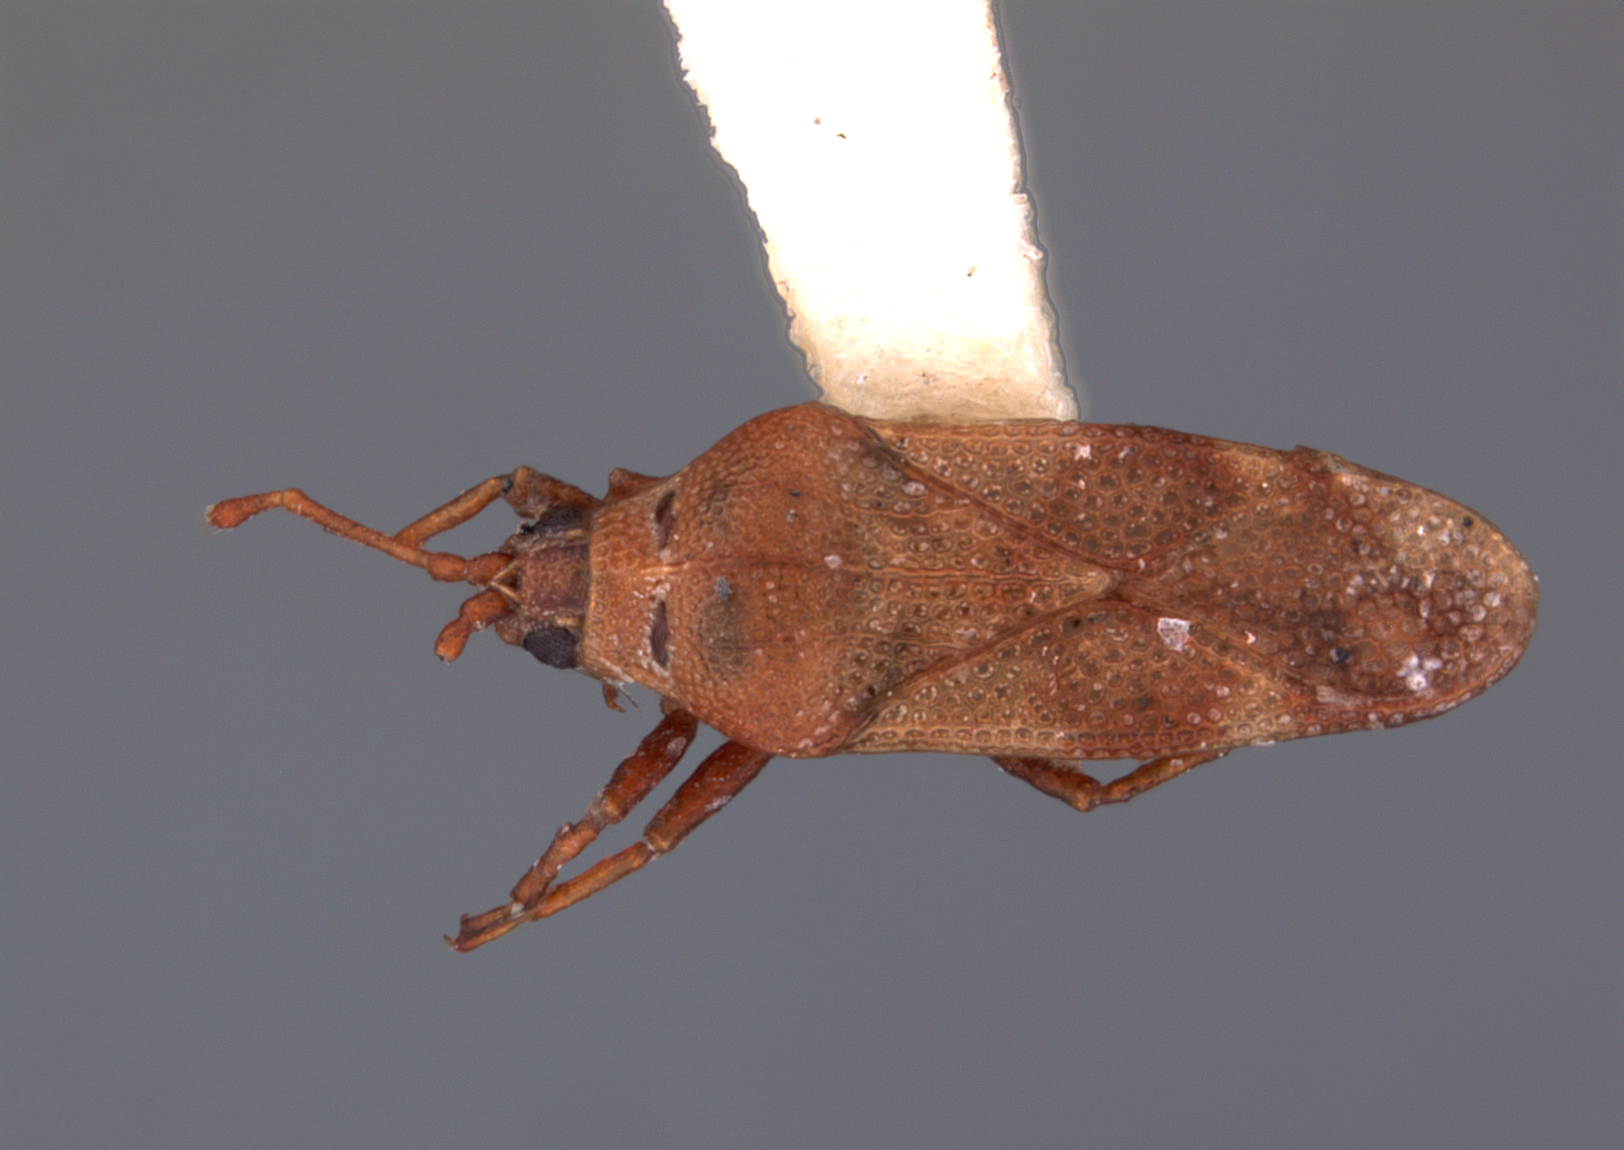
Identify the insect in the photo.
Malandiola minys
